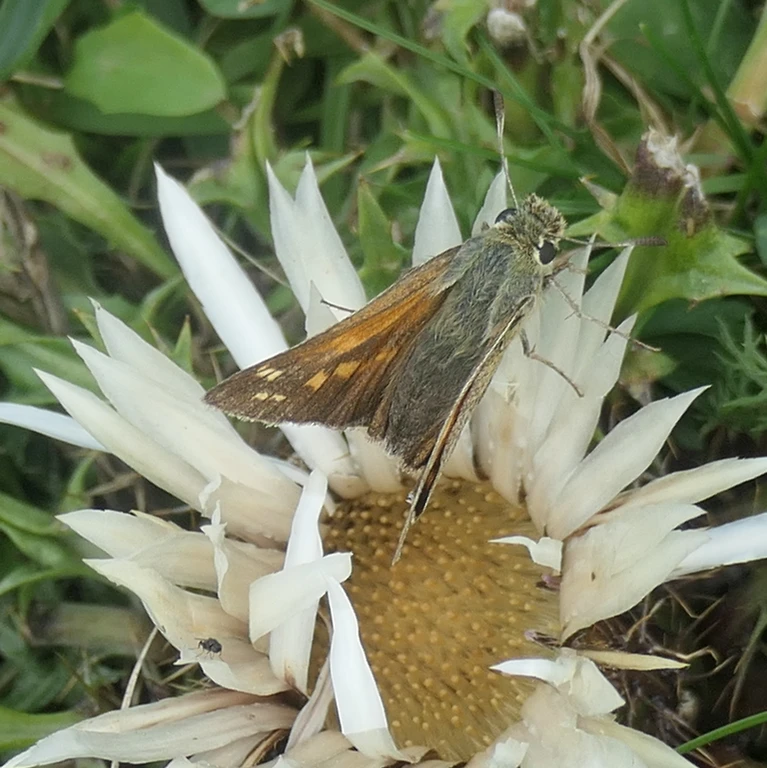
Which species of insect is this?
Hesperia comma
